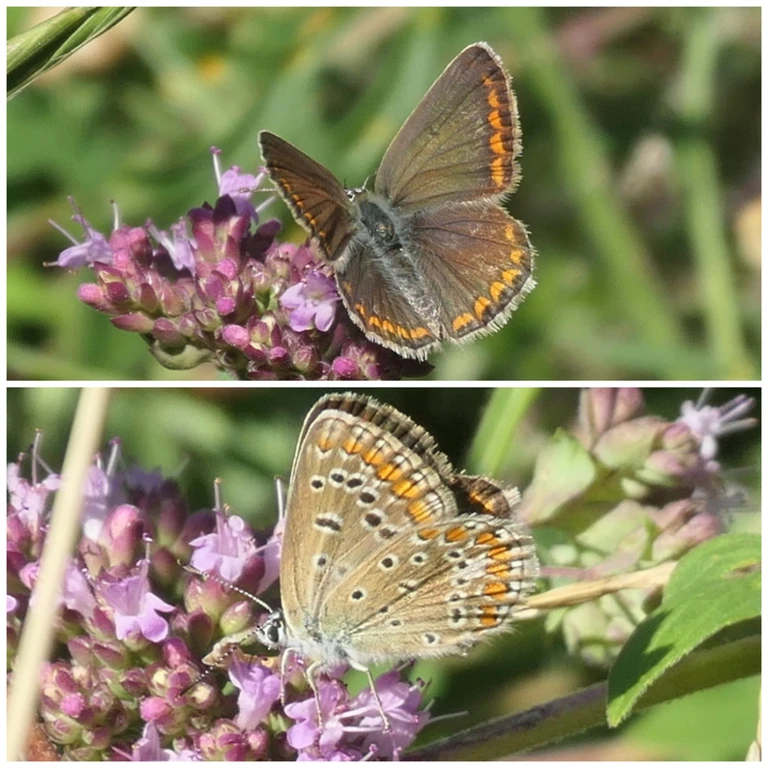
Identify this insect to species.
Polyommatus icarus
